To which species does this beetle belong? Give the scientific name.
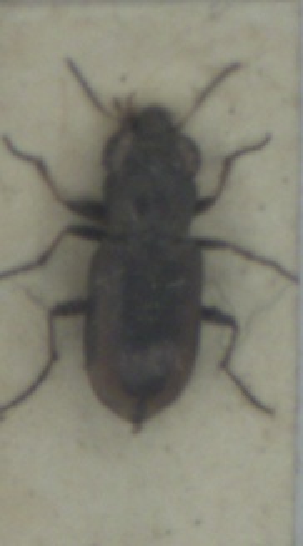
Notiophilus biguttatus
